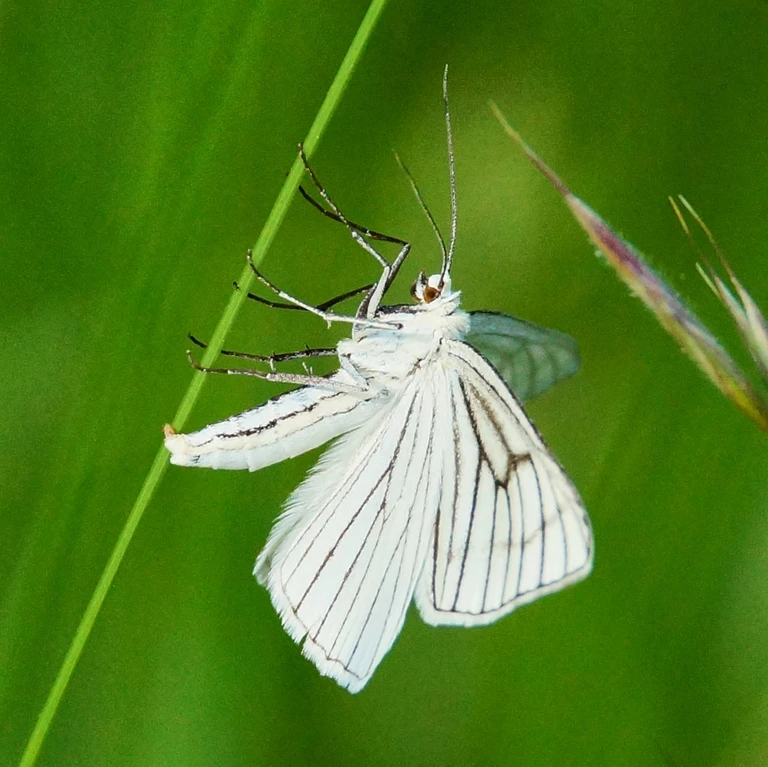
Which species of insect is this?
Siona lineata
